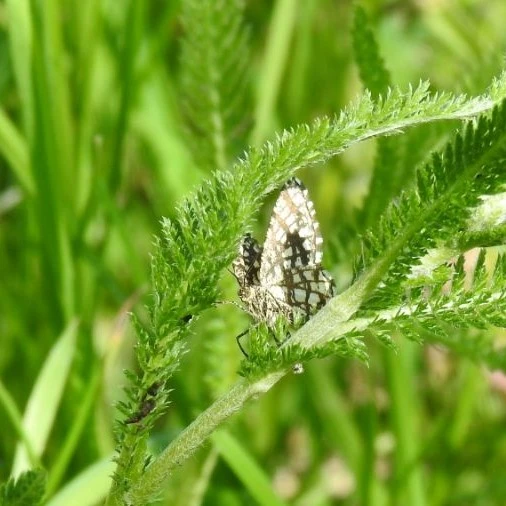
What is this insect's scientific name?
Chiasmia clathrata
